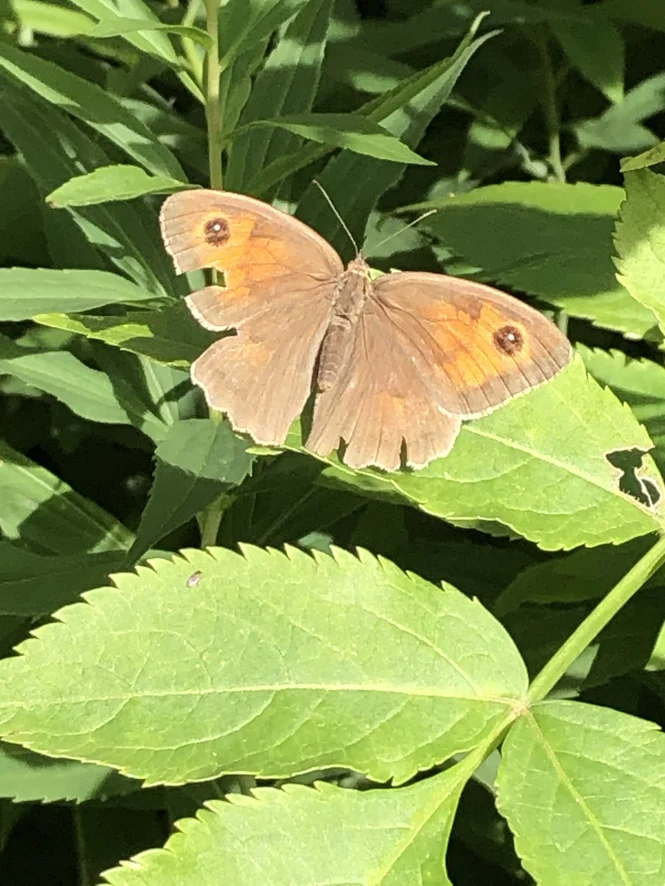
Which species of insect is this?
Maniola jurtina
